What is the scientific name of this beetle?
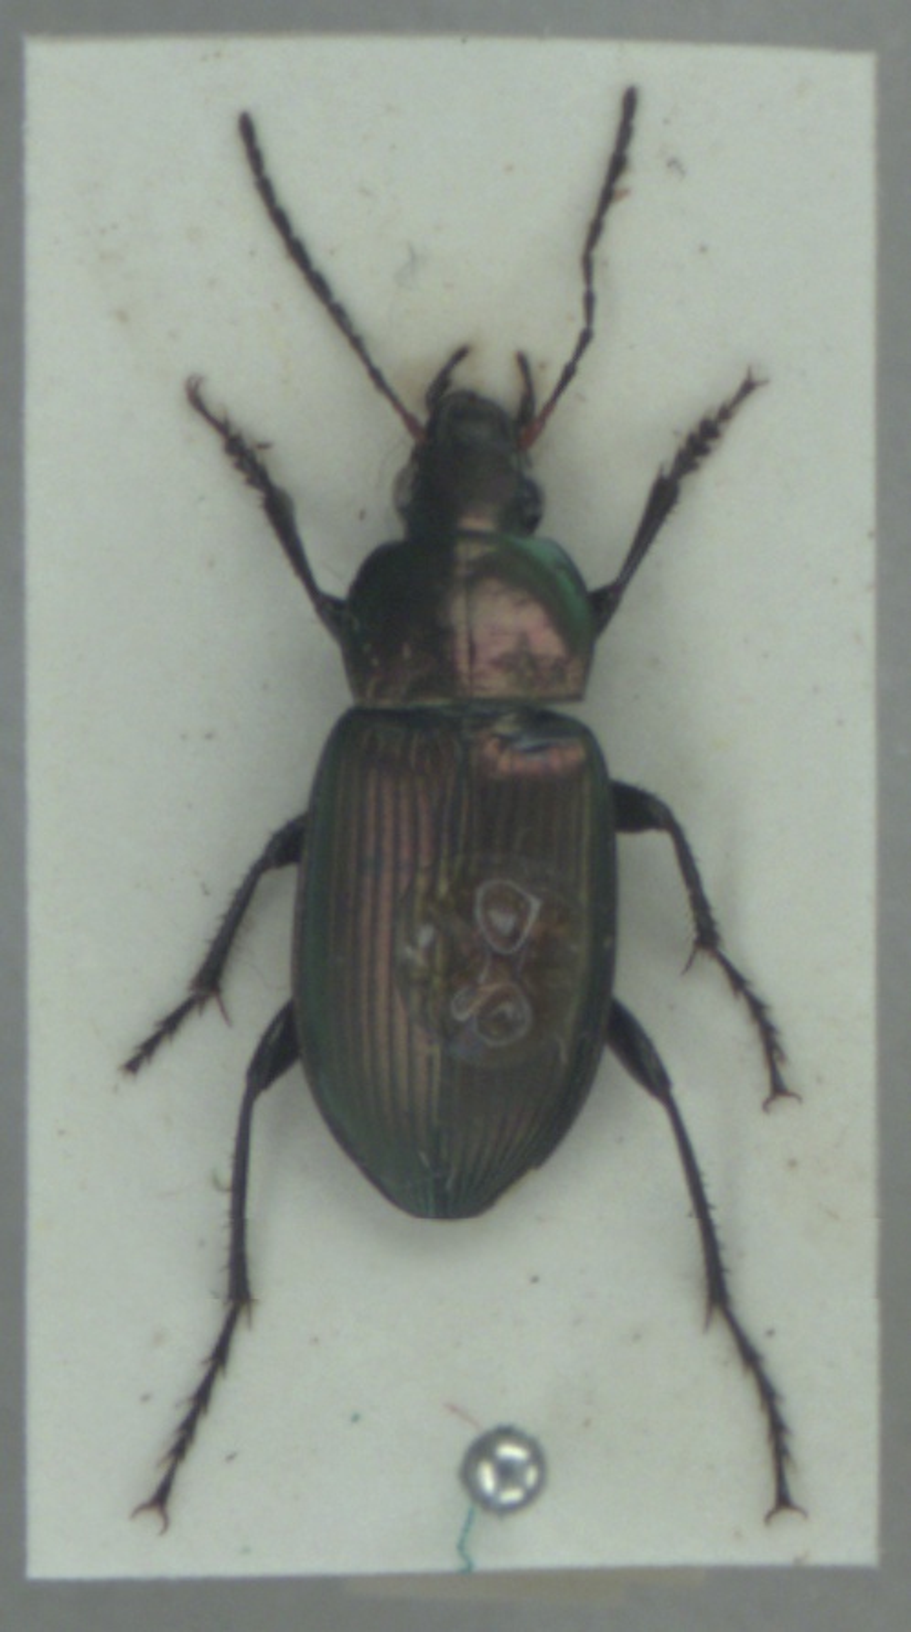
Poecilus cupreus
